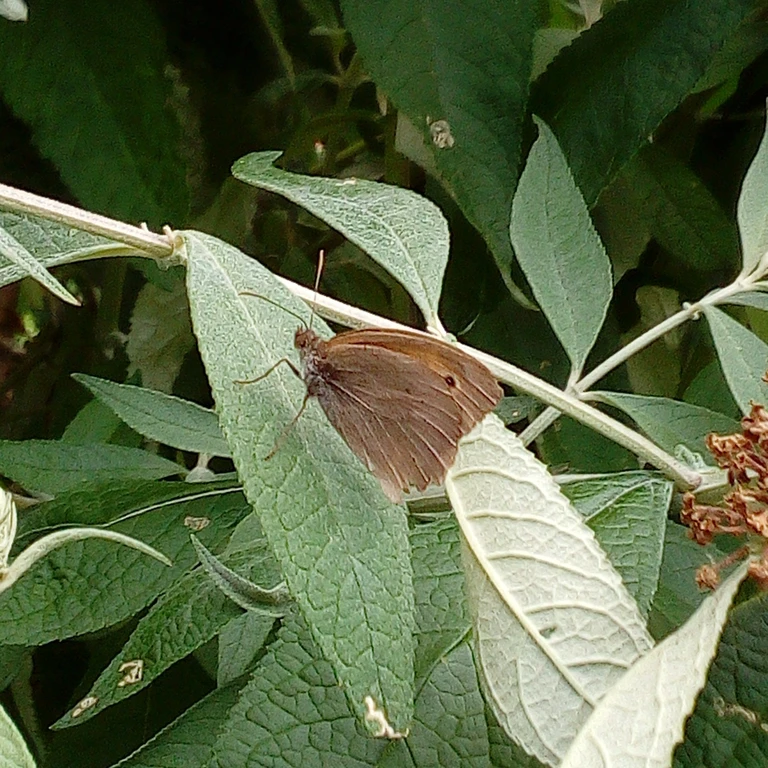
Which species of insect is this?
Maniola jurtina
